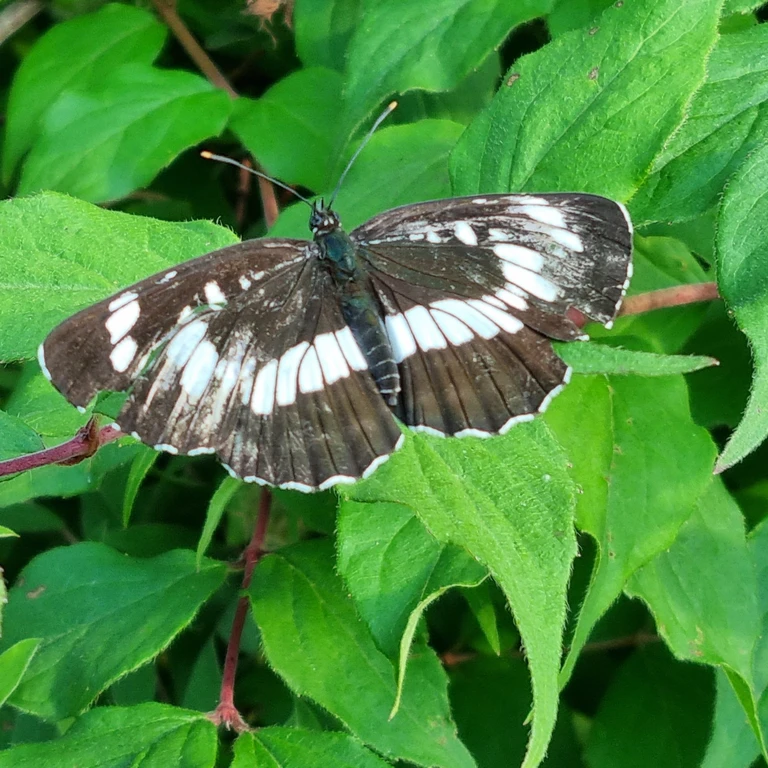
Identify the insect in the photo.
Neptis rivularis
